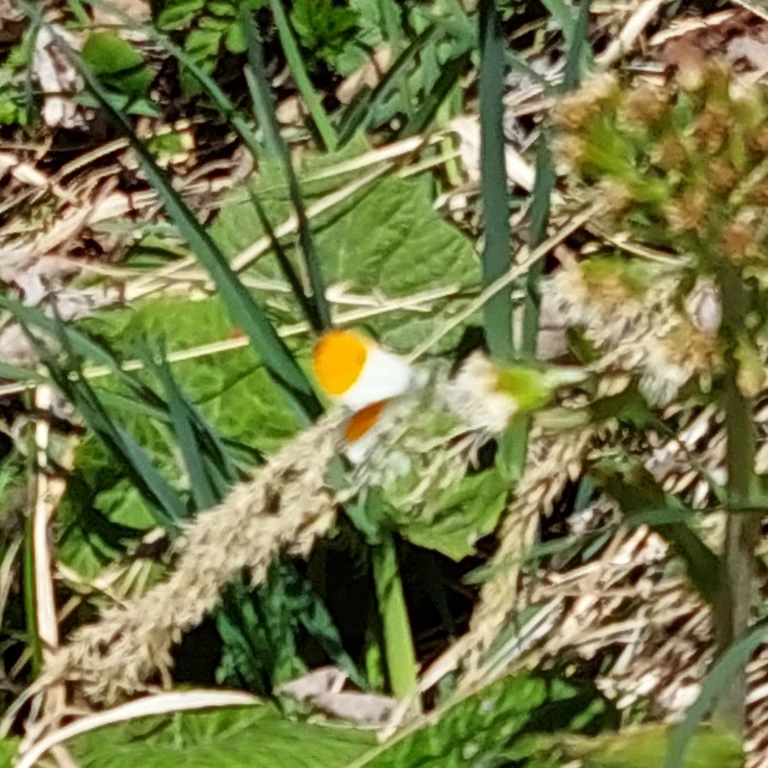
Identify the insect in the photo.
Anthocharis cardamines
